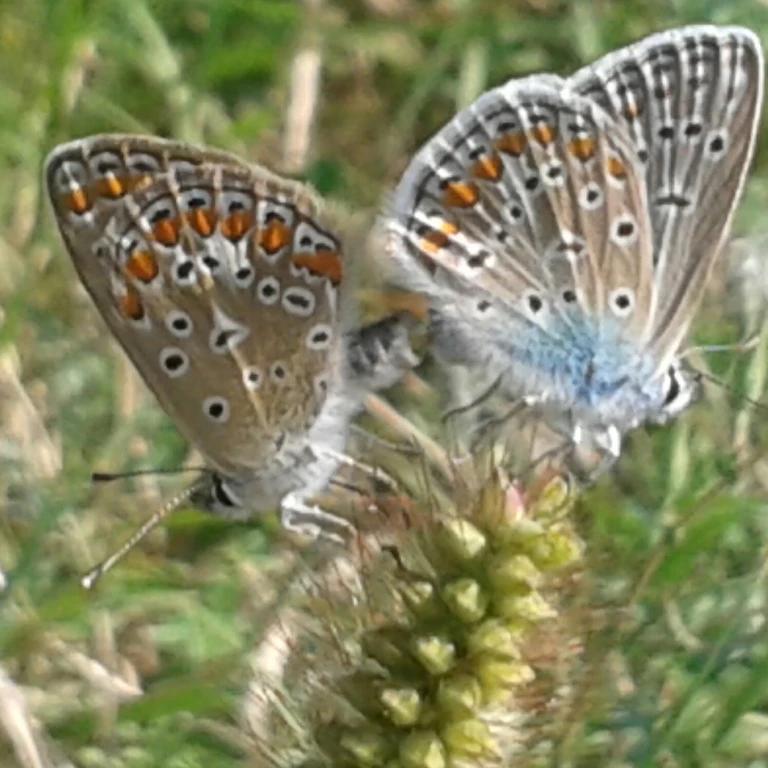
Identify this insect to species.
Polyommatus icarus
